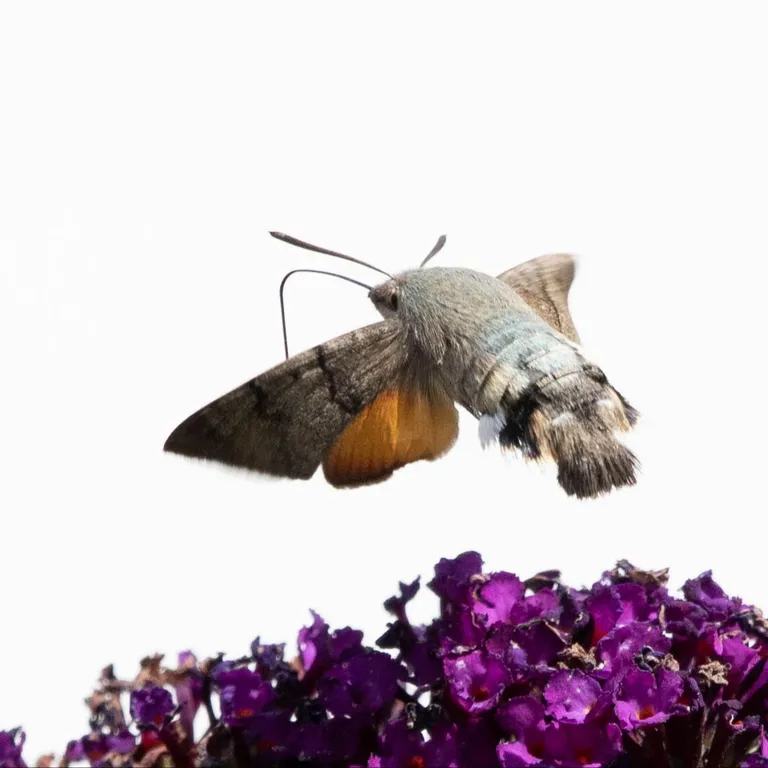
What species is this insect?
Macroglossum stellatarum
